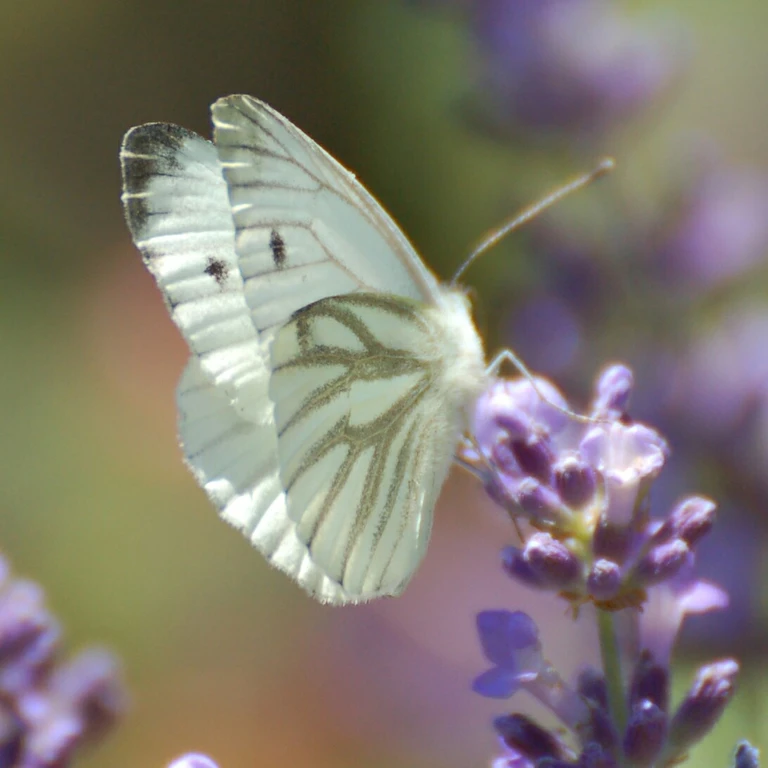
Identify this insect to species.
Pieris napi
